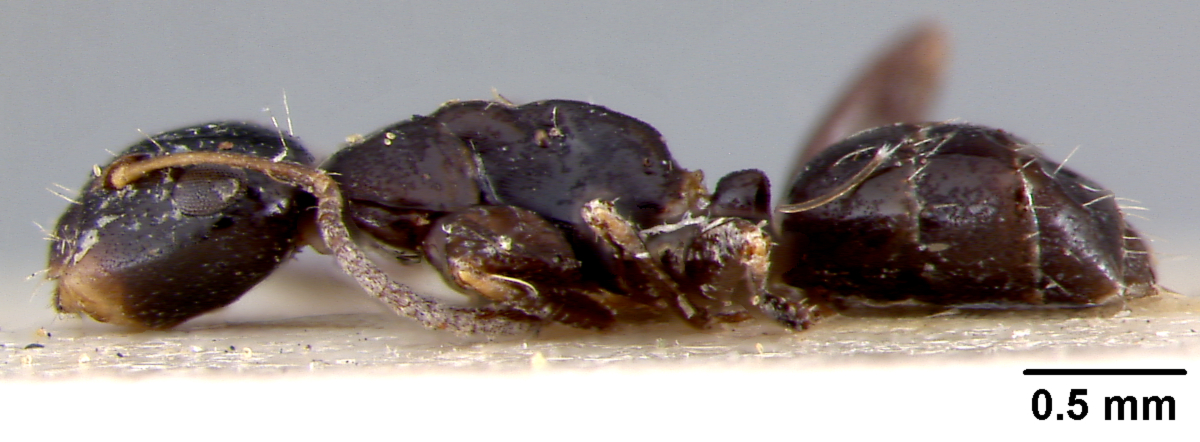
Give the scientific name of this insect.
Camponotus sanguinifrons
